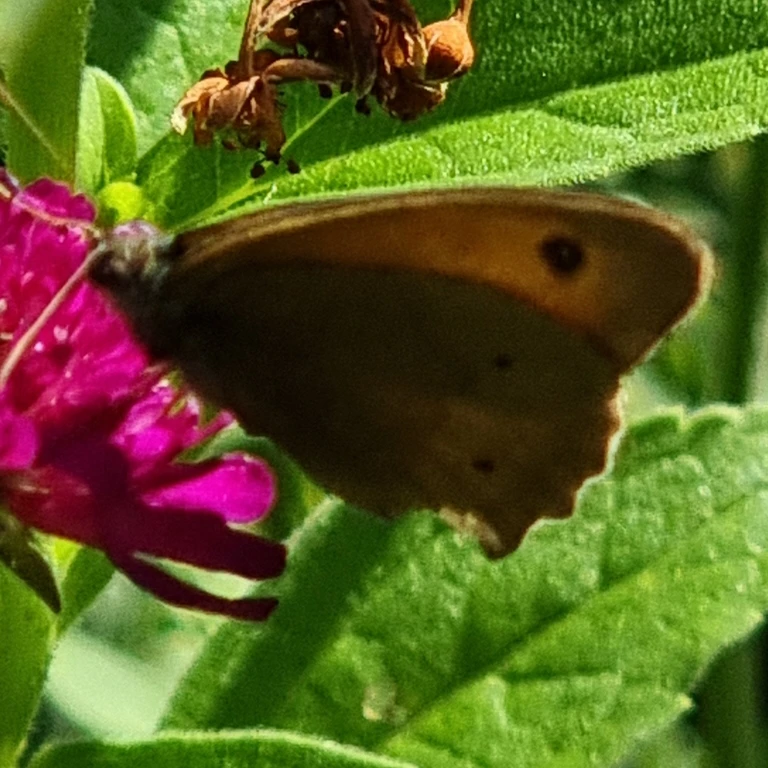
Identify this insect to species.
Maniola jurtina
